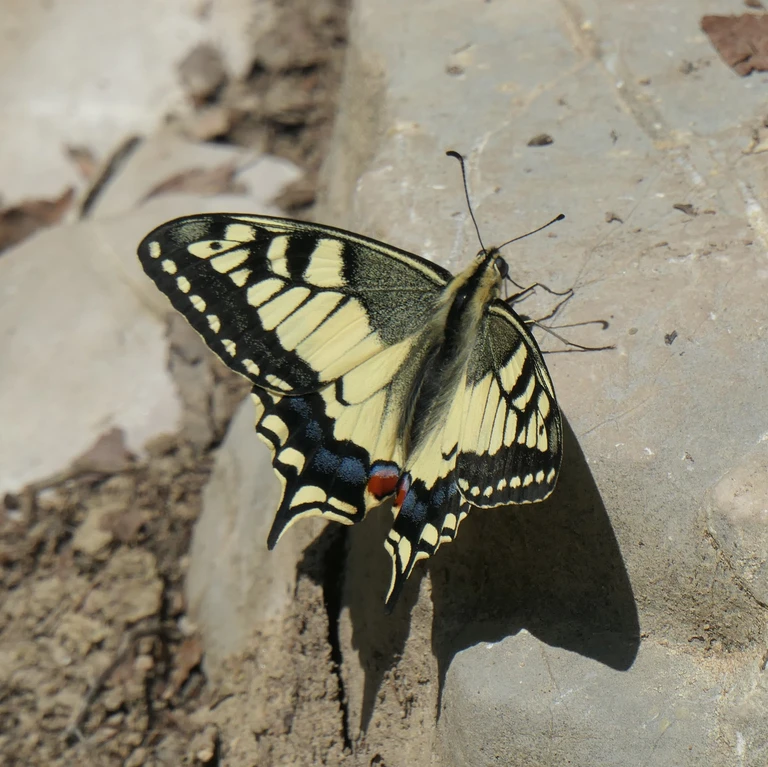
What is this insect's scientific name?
Papilio machaon
